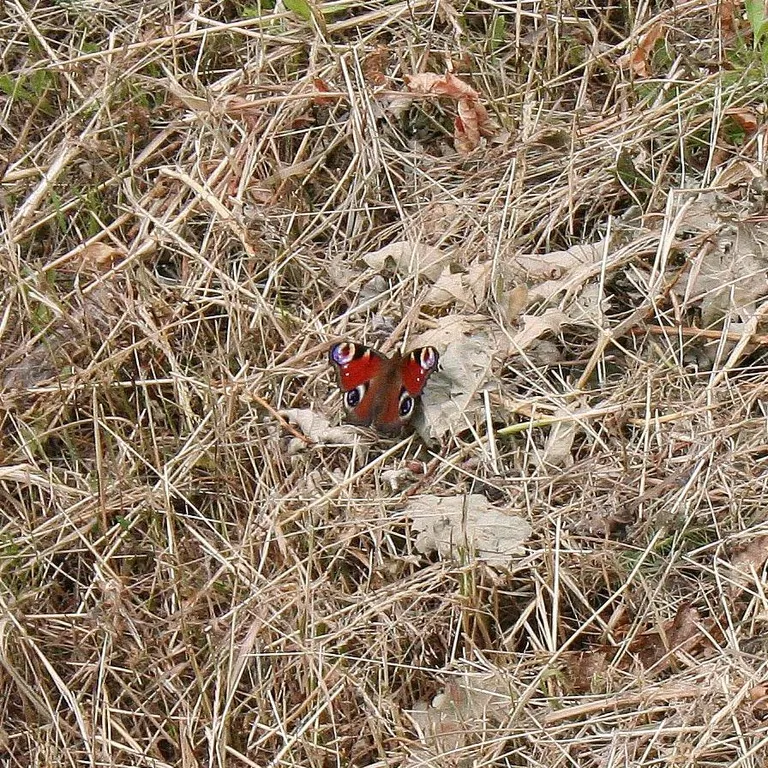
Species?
Aglais io
